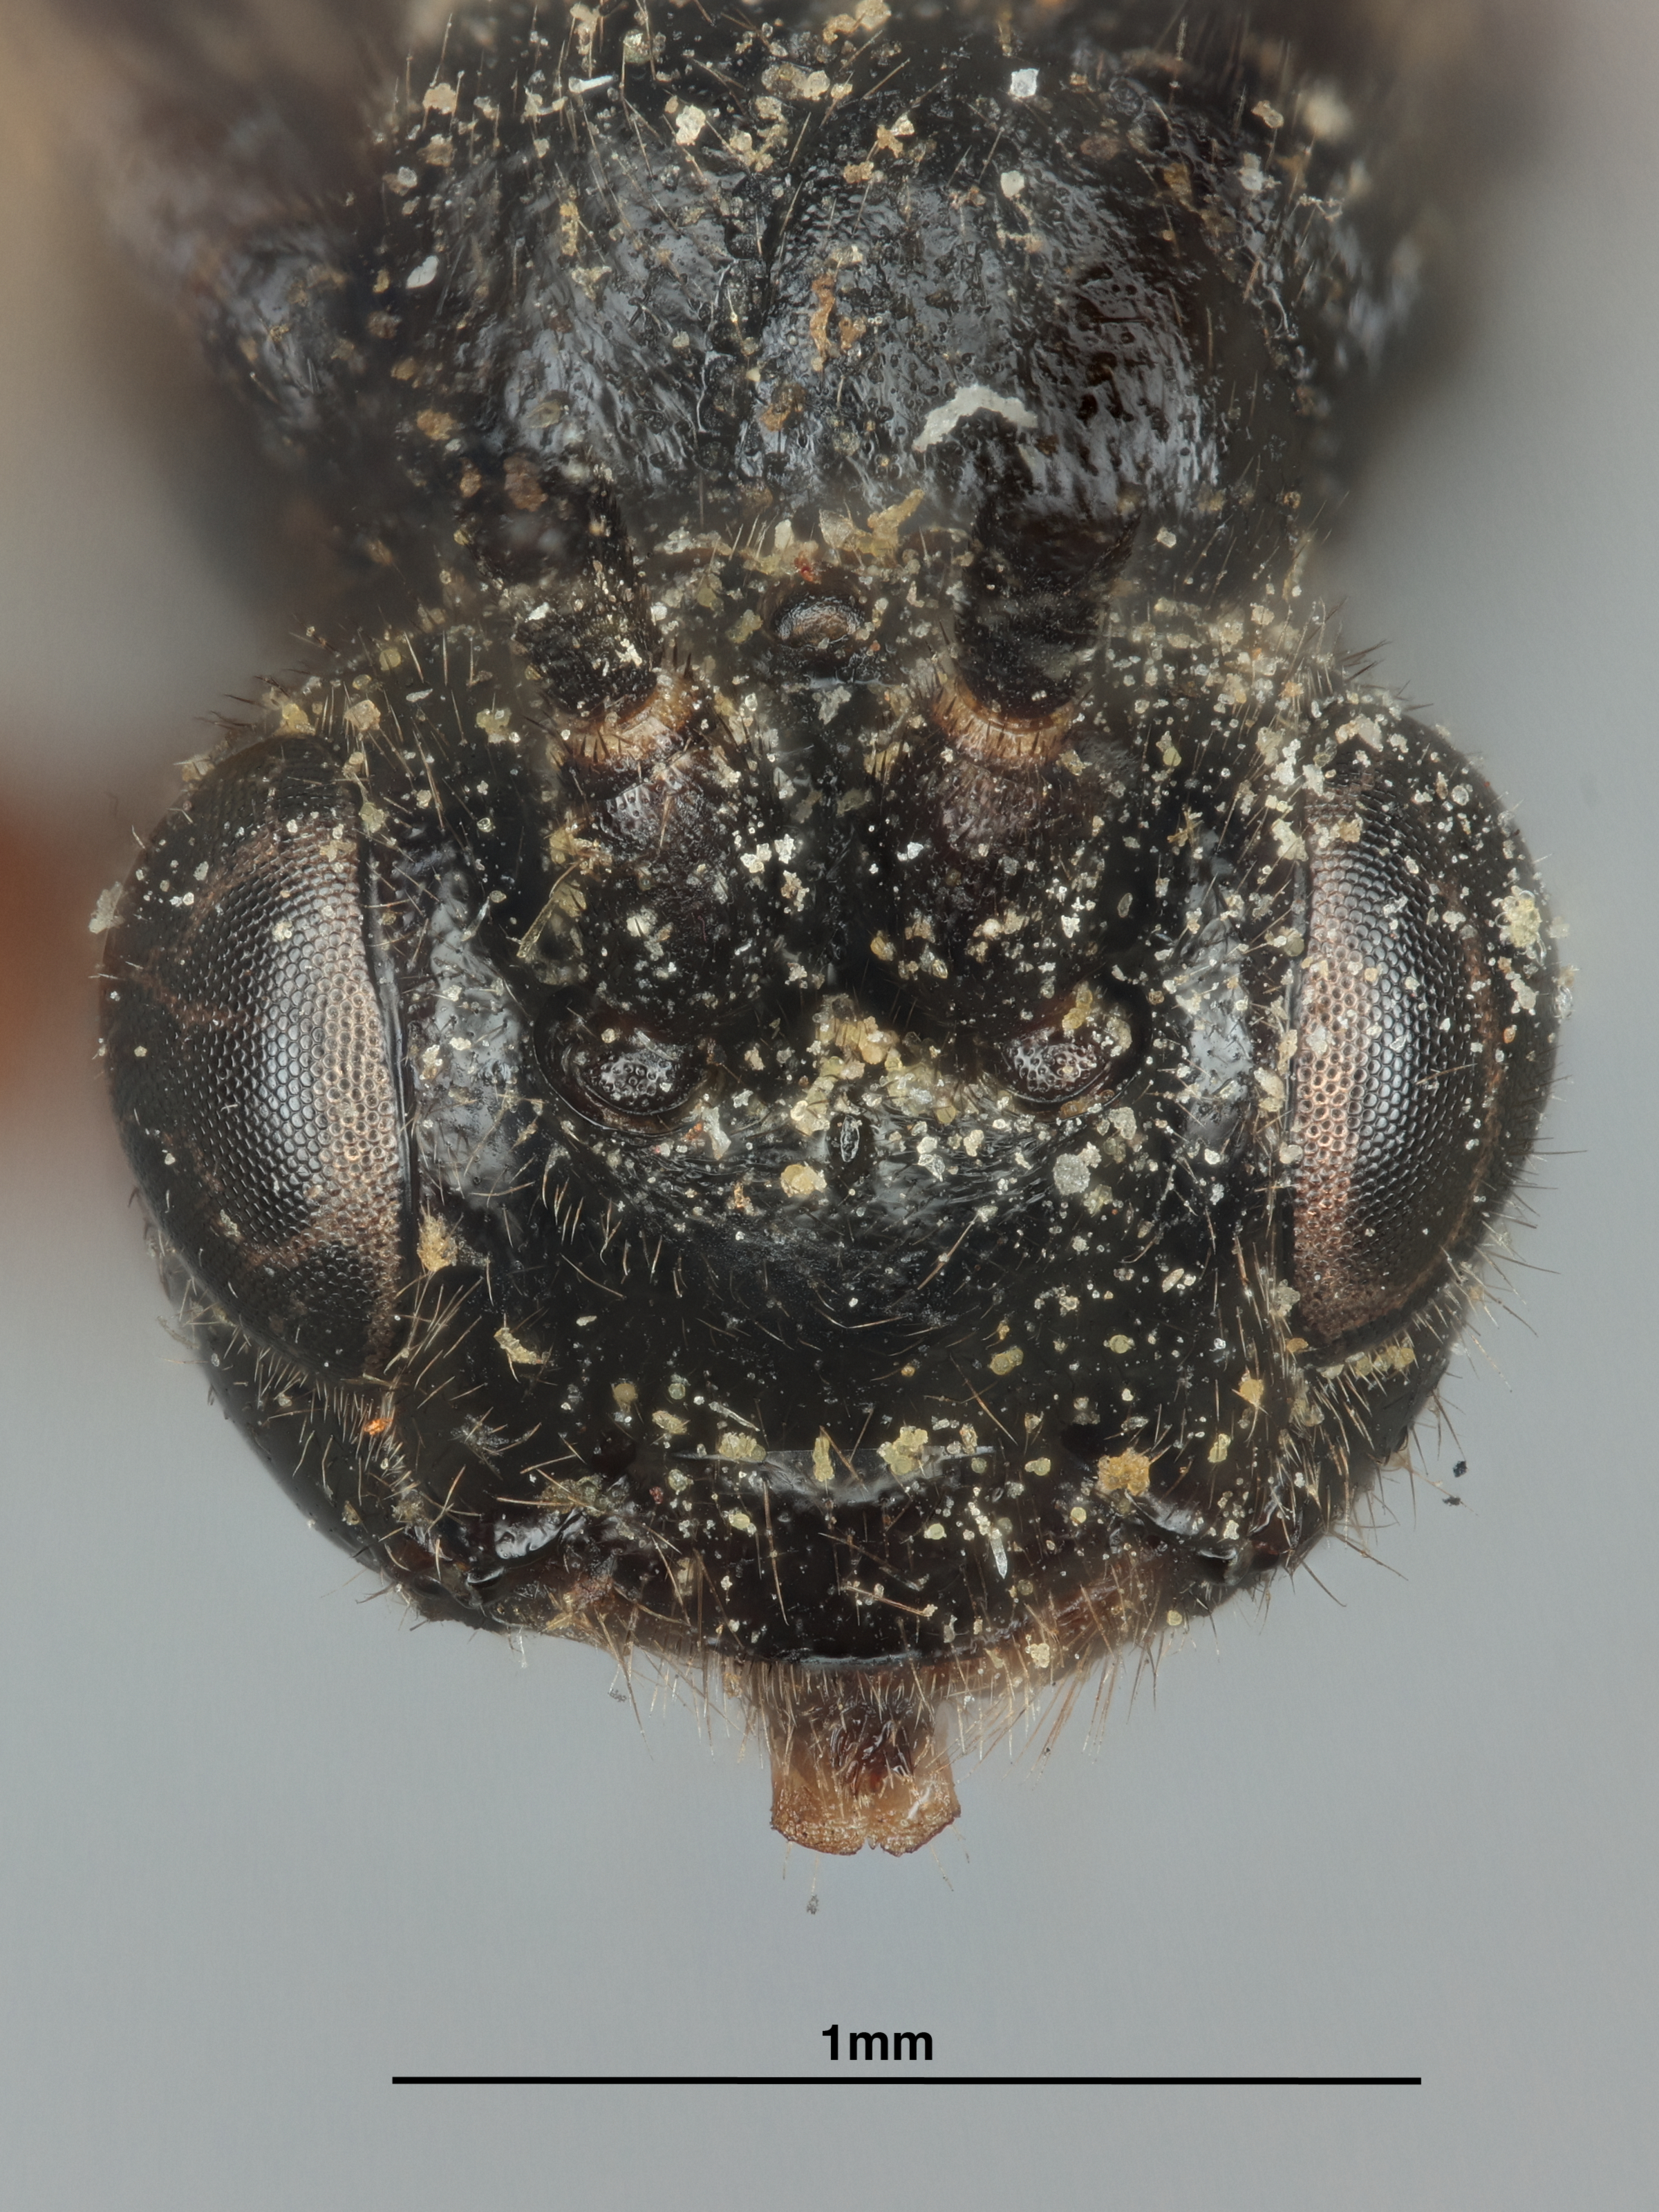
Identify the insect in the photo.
Cardiochiles arugosus
